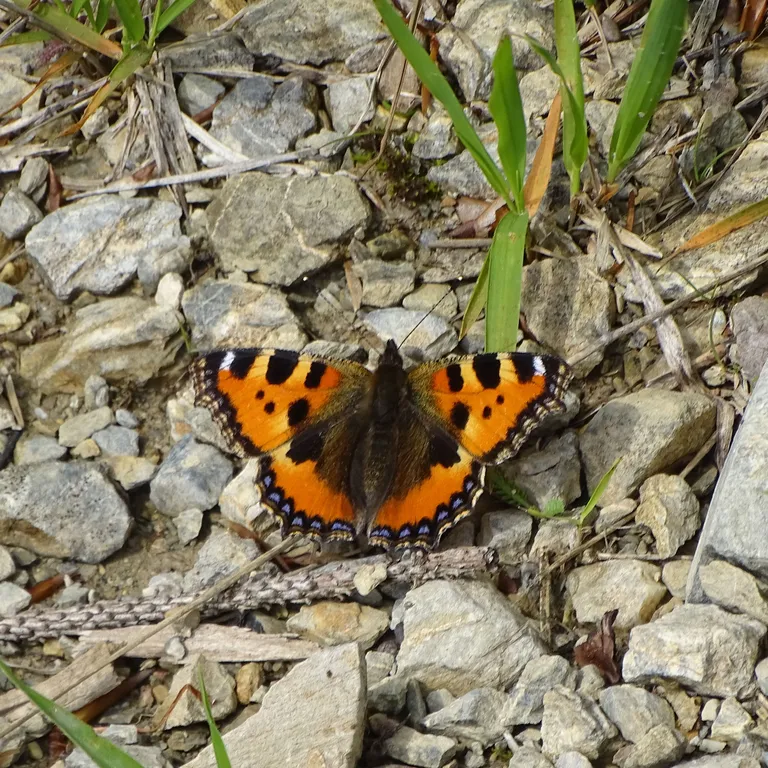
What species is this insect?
Aglais urticae
